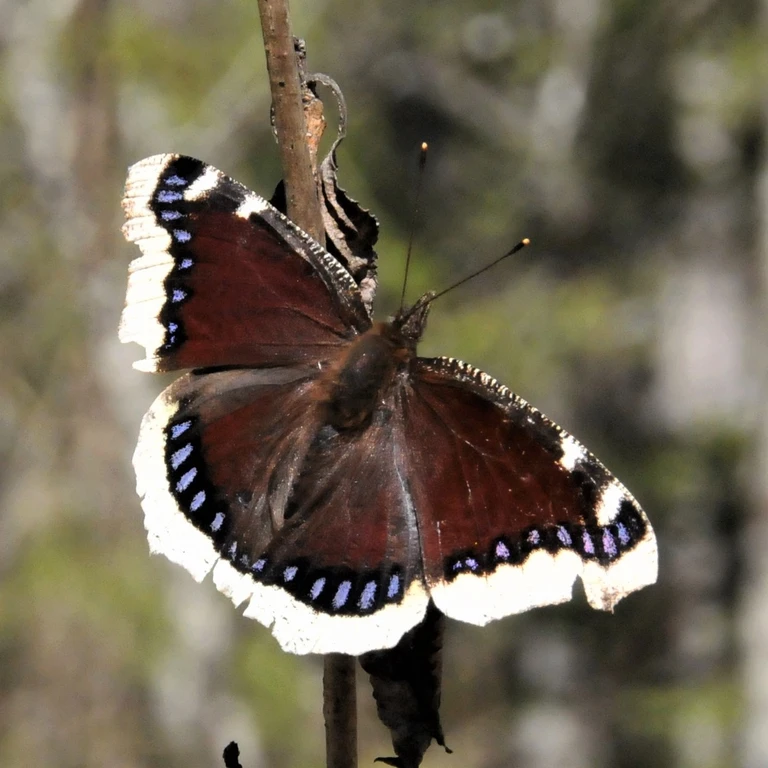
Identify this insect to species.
Nymphalis antiopa
